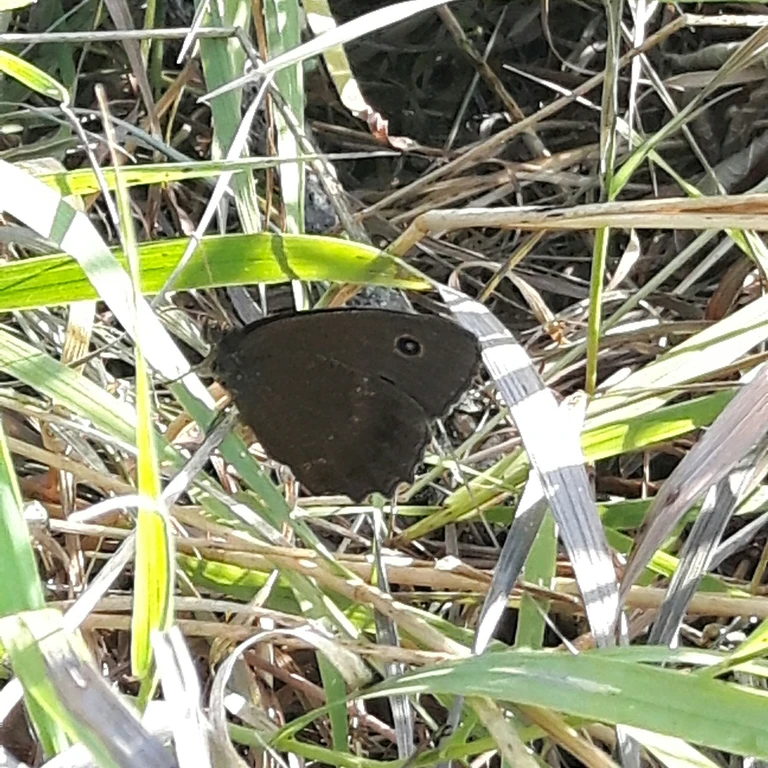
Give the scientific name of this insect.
Minois dryas
